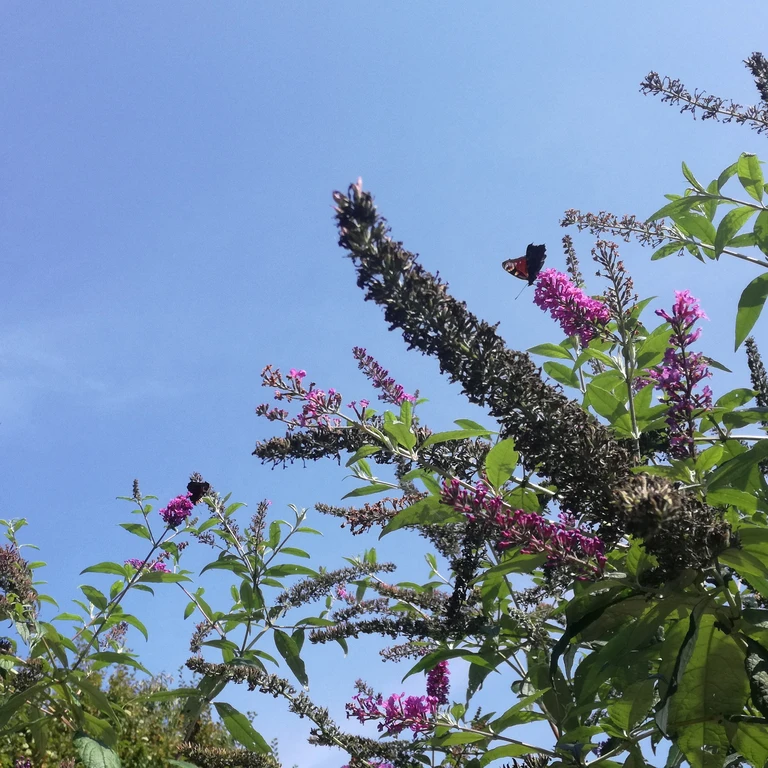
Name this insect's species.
Aglais io
